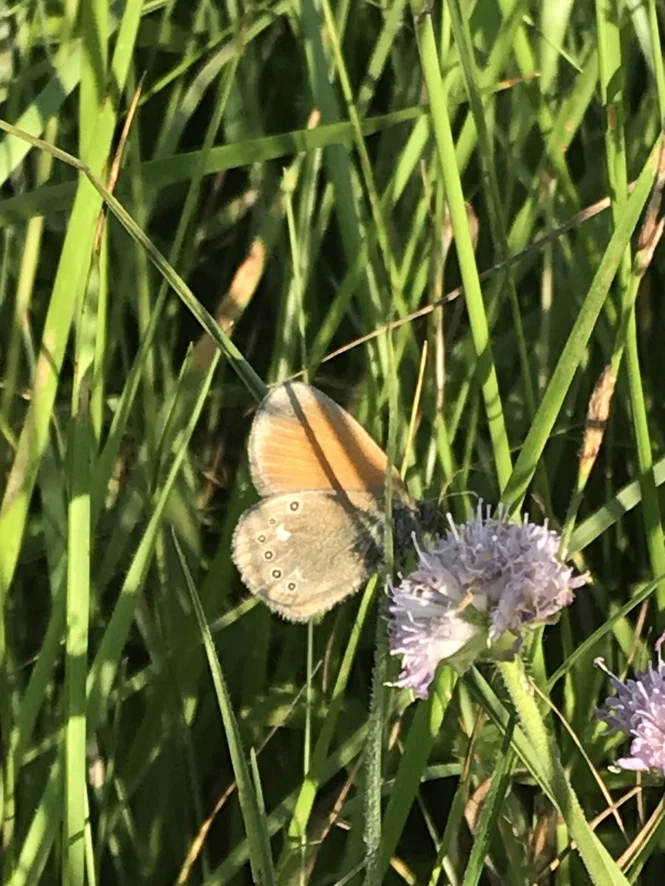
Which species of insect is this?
Coenonympha glycerion (also Coenonympha iphis)
